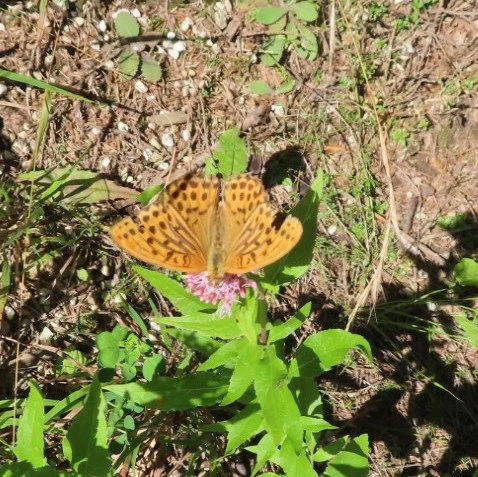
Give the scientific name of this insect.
Argynnis paphia
